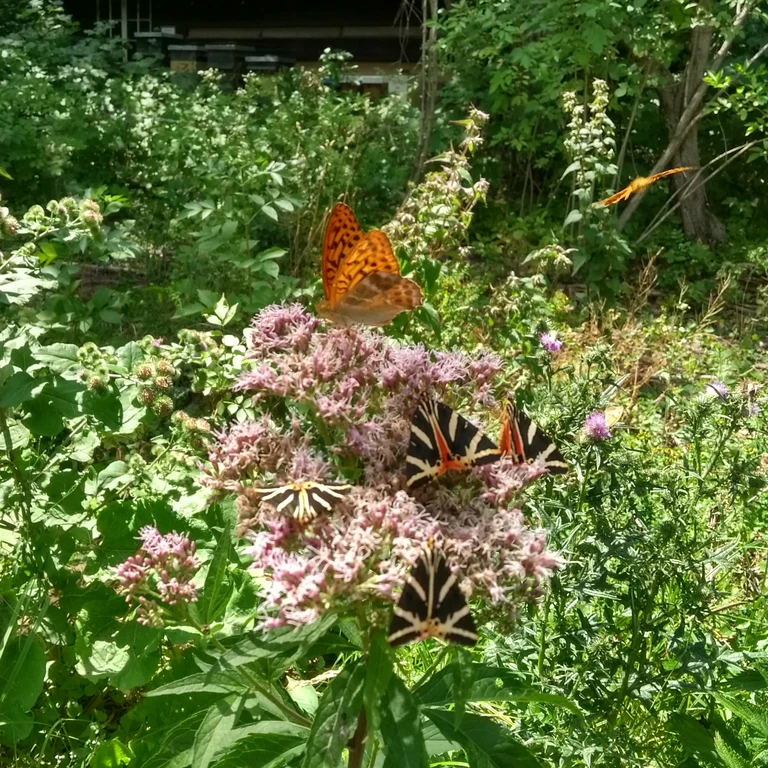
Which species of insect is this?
Euplagia quadripunctaria
